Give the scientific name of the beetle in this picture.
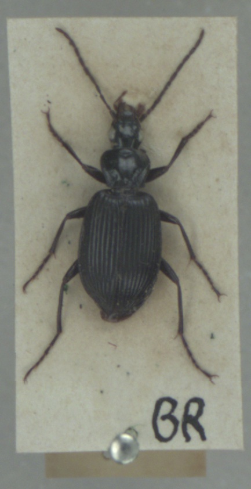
Platynus assimilis
